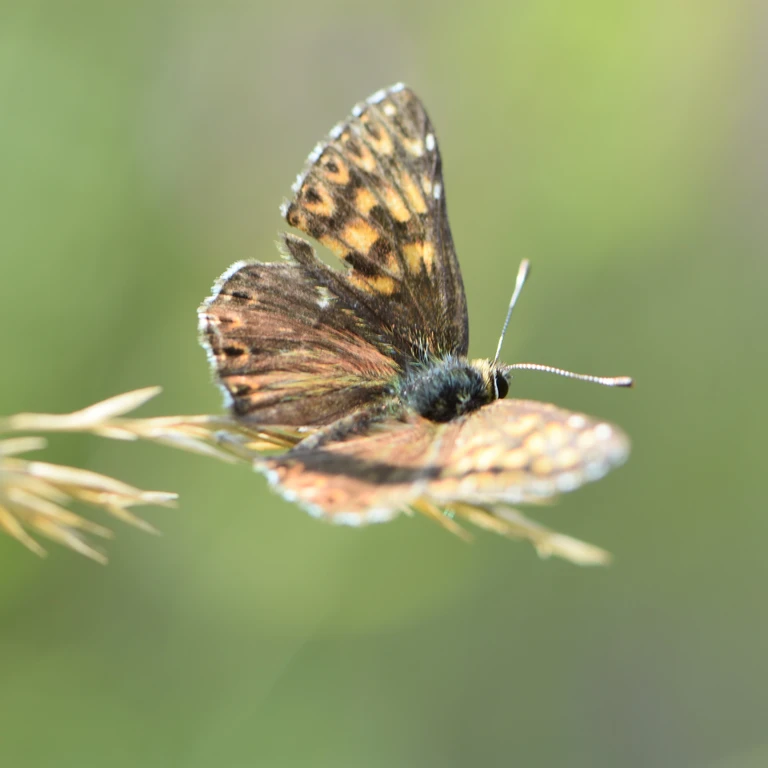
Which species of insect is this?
Hamearis lucina
